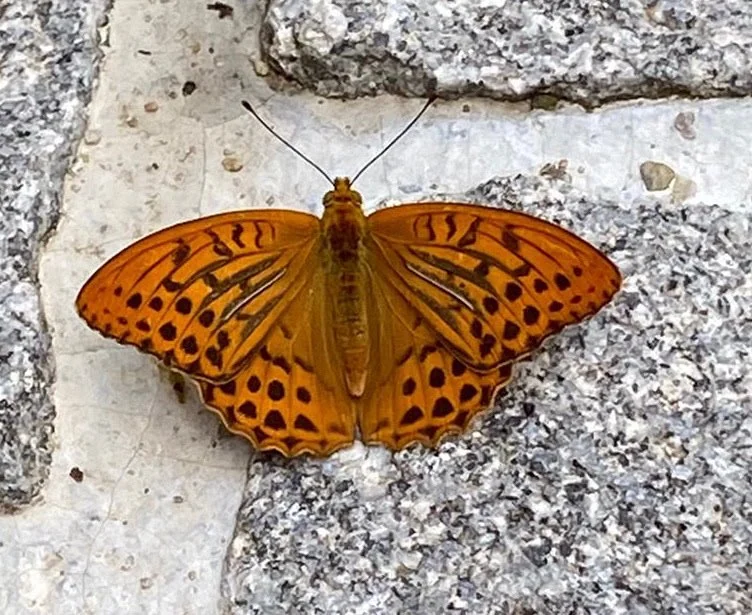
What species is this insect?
Argynnis paphia
